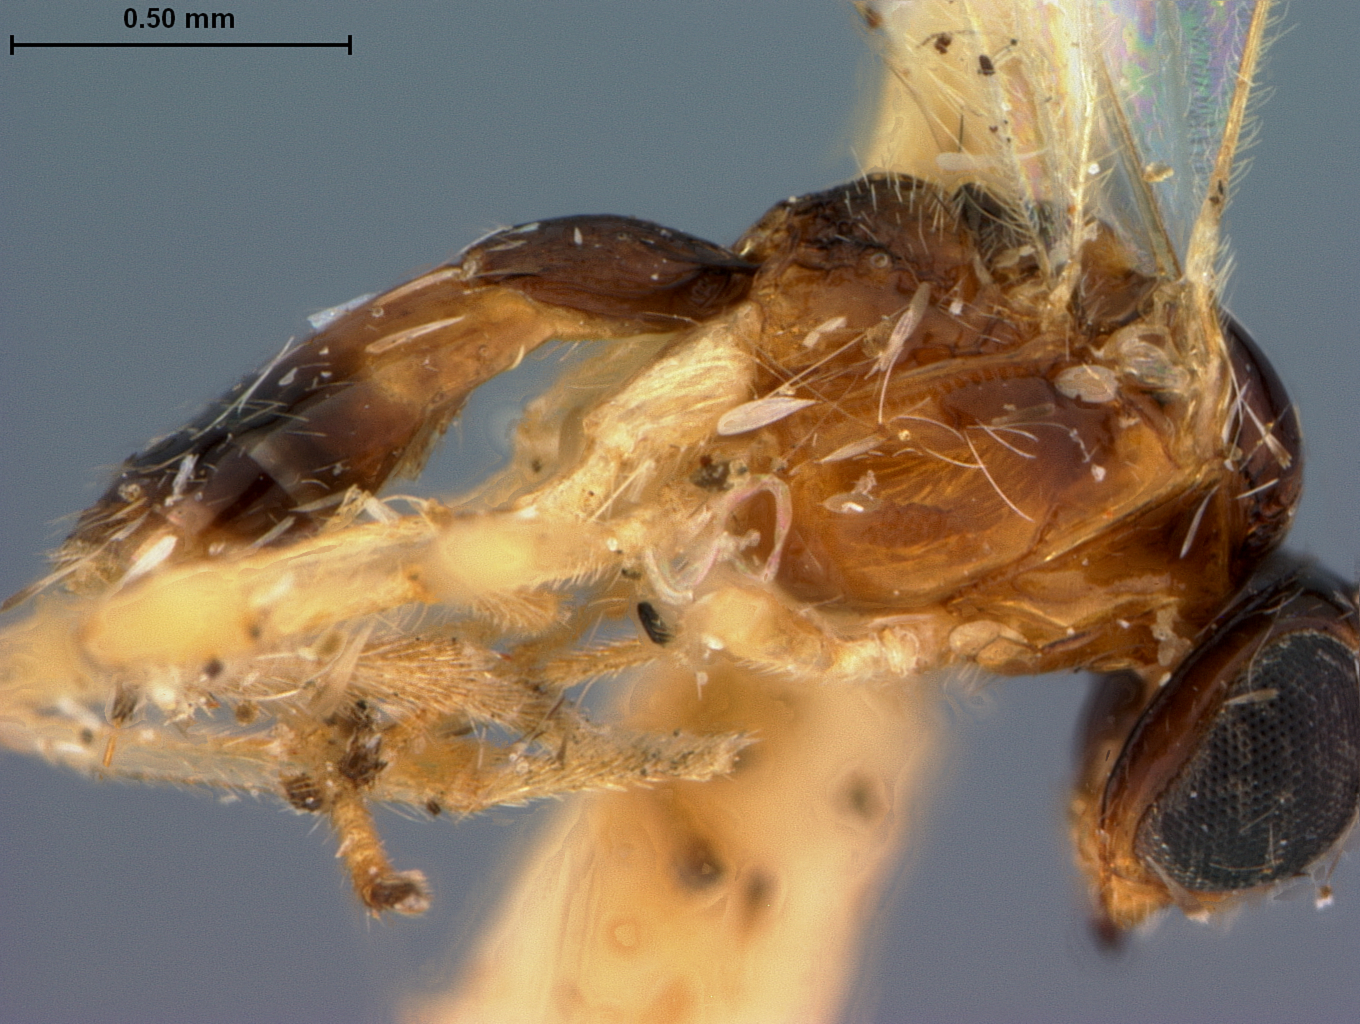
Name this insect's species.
Neopus macrops
